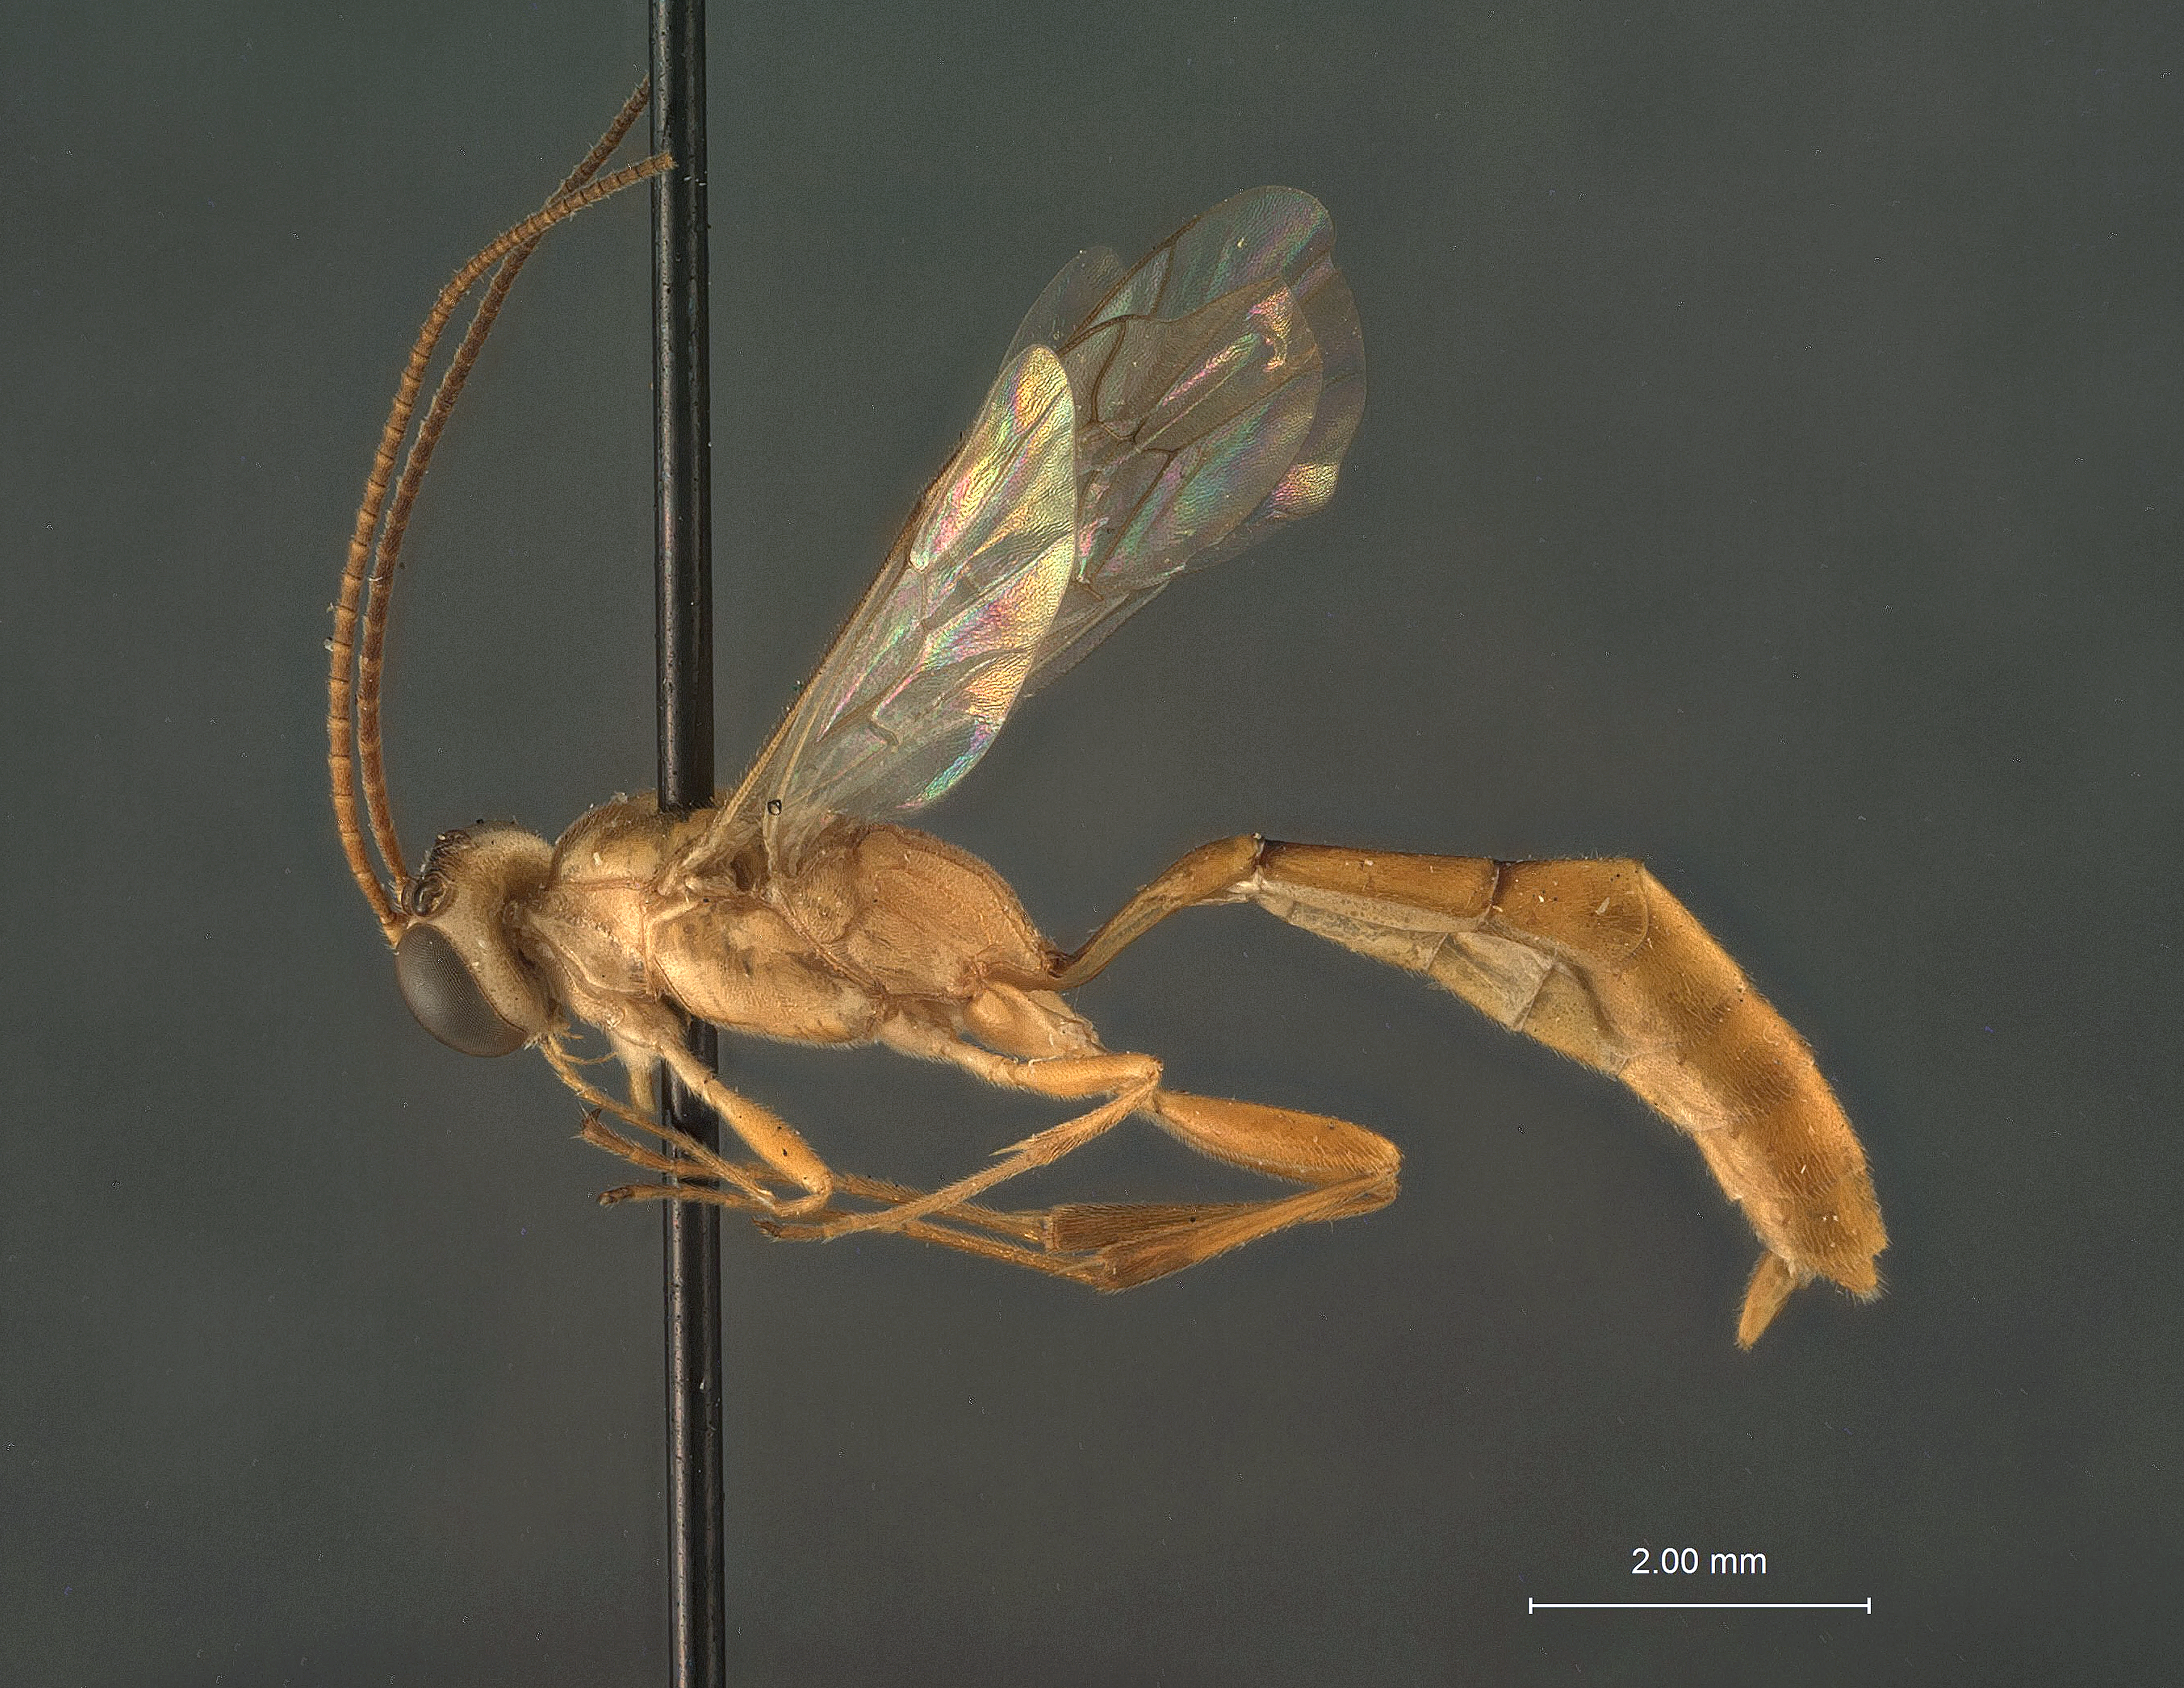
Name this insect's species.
Cremastidea chinensis
